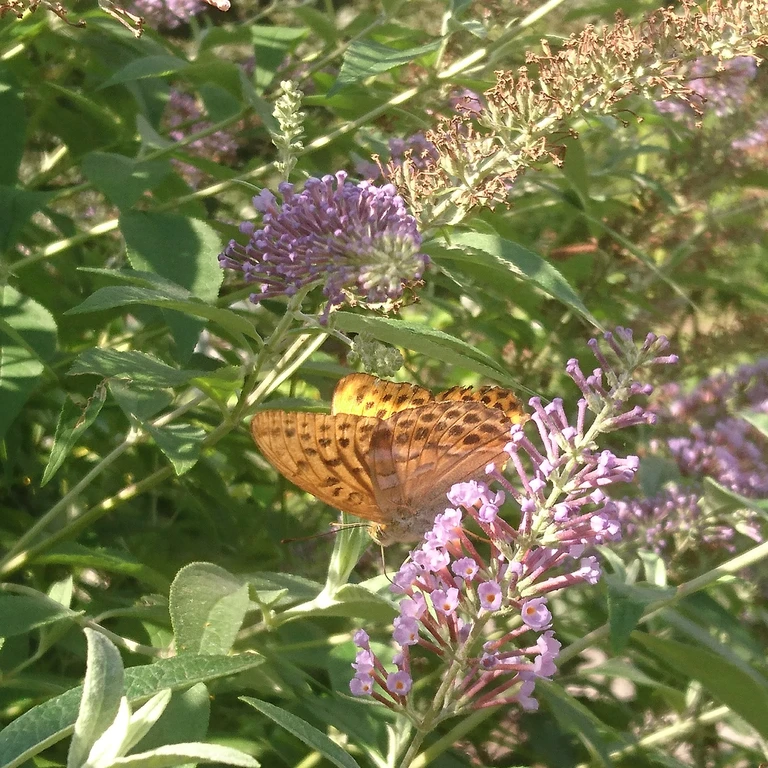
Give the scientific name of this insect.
Argynnis paphia
